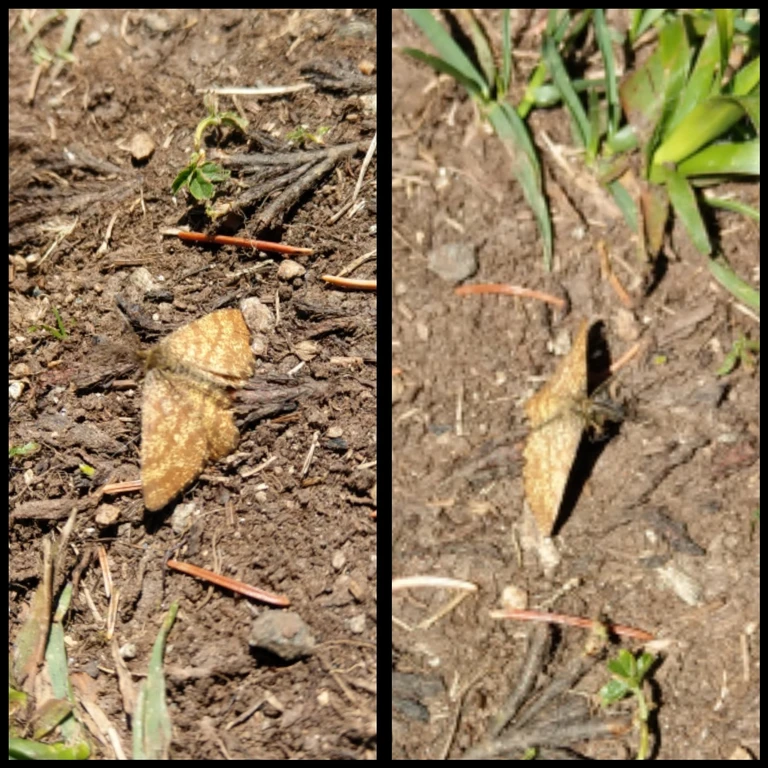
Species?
Ematurga atomaria
